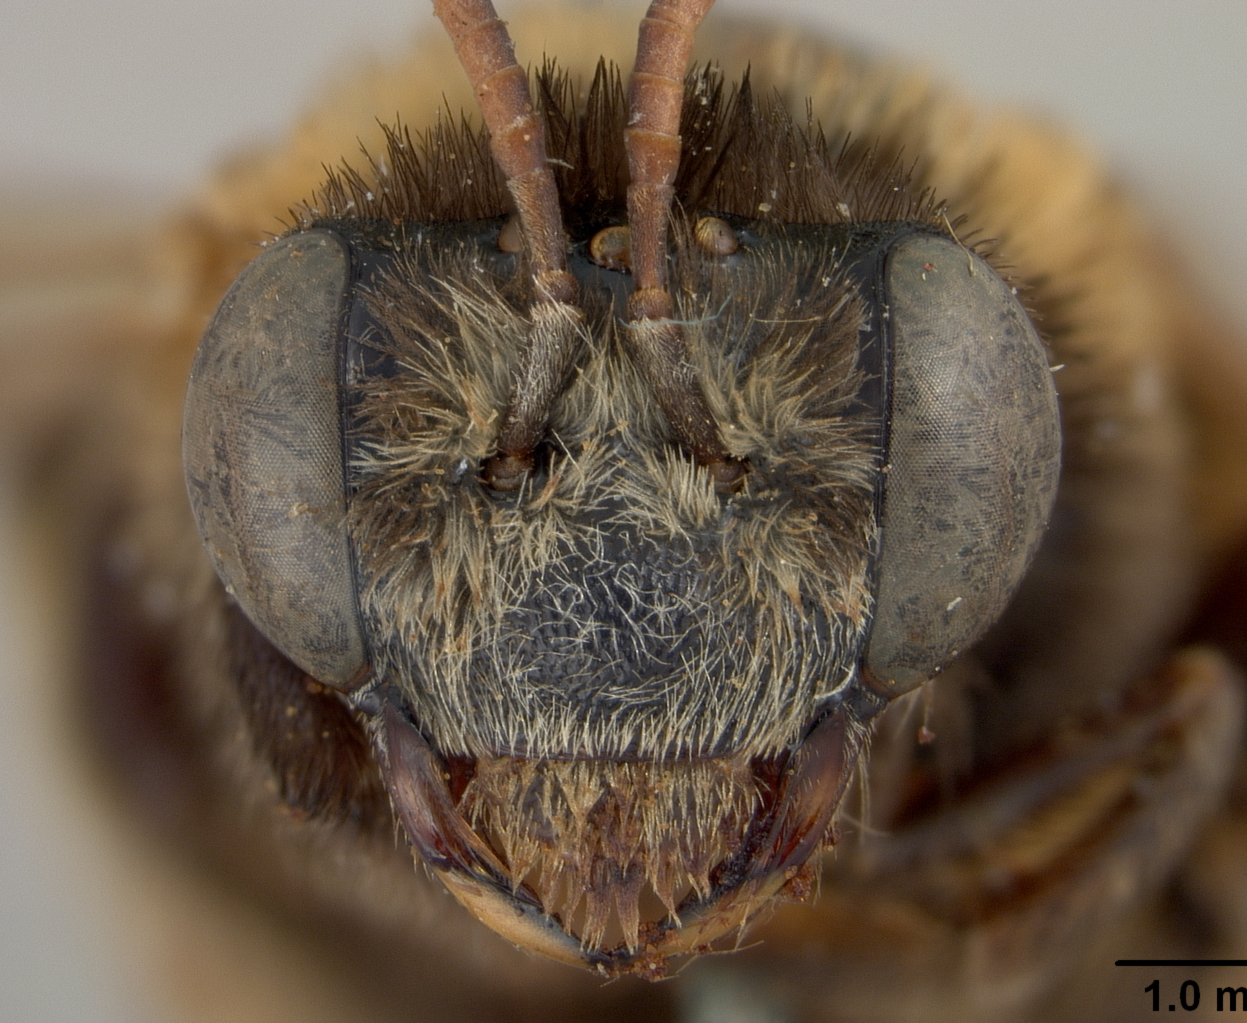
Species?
Thygater bruneri
